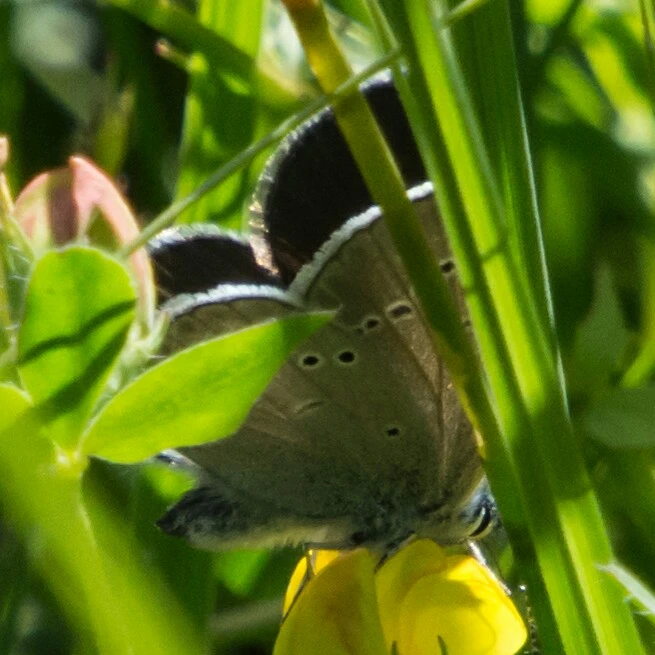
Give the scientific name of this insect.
Cyaniris semiargus
